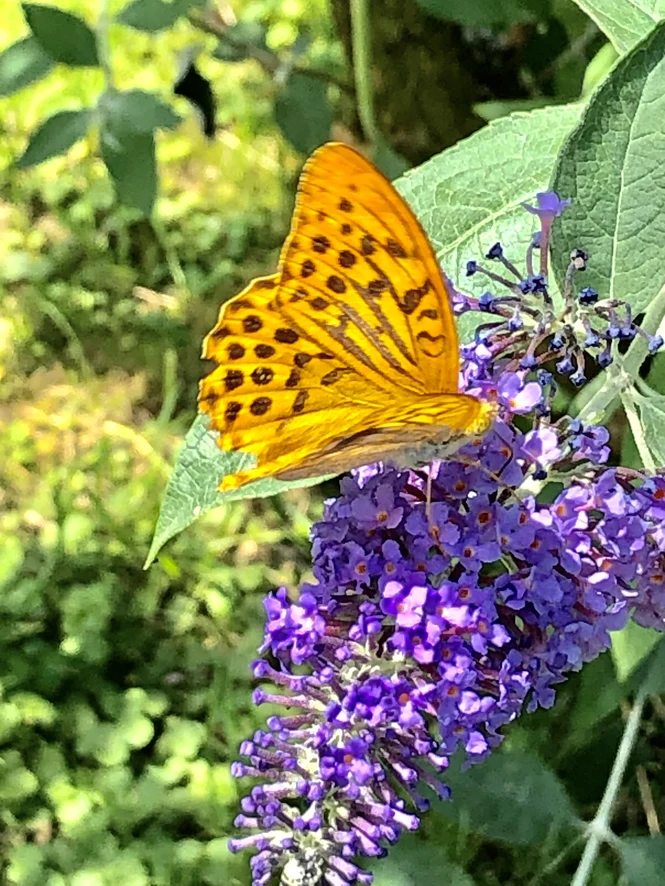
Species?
Argynnis paphia
